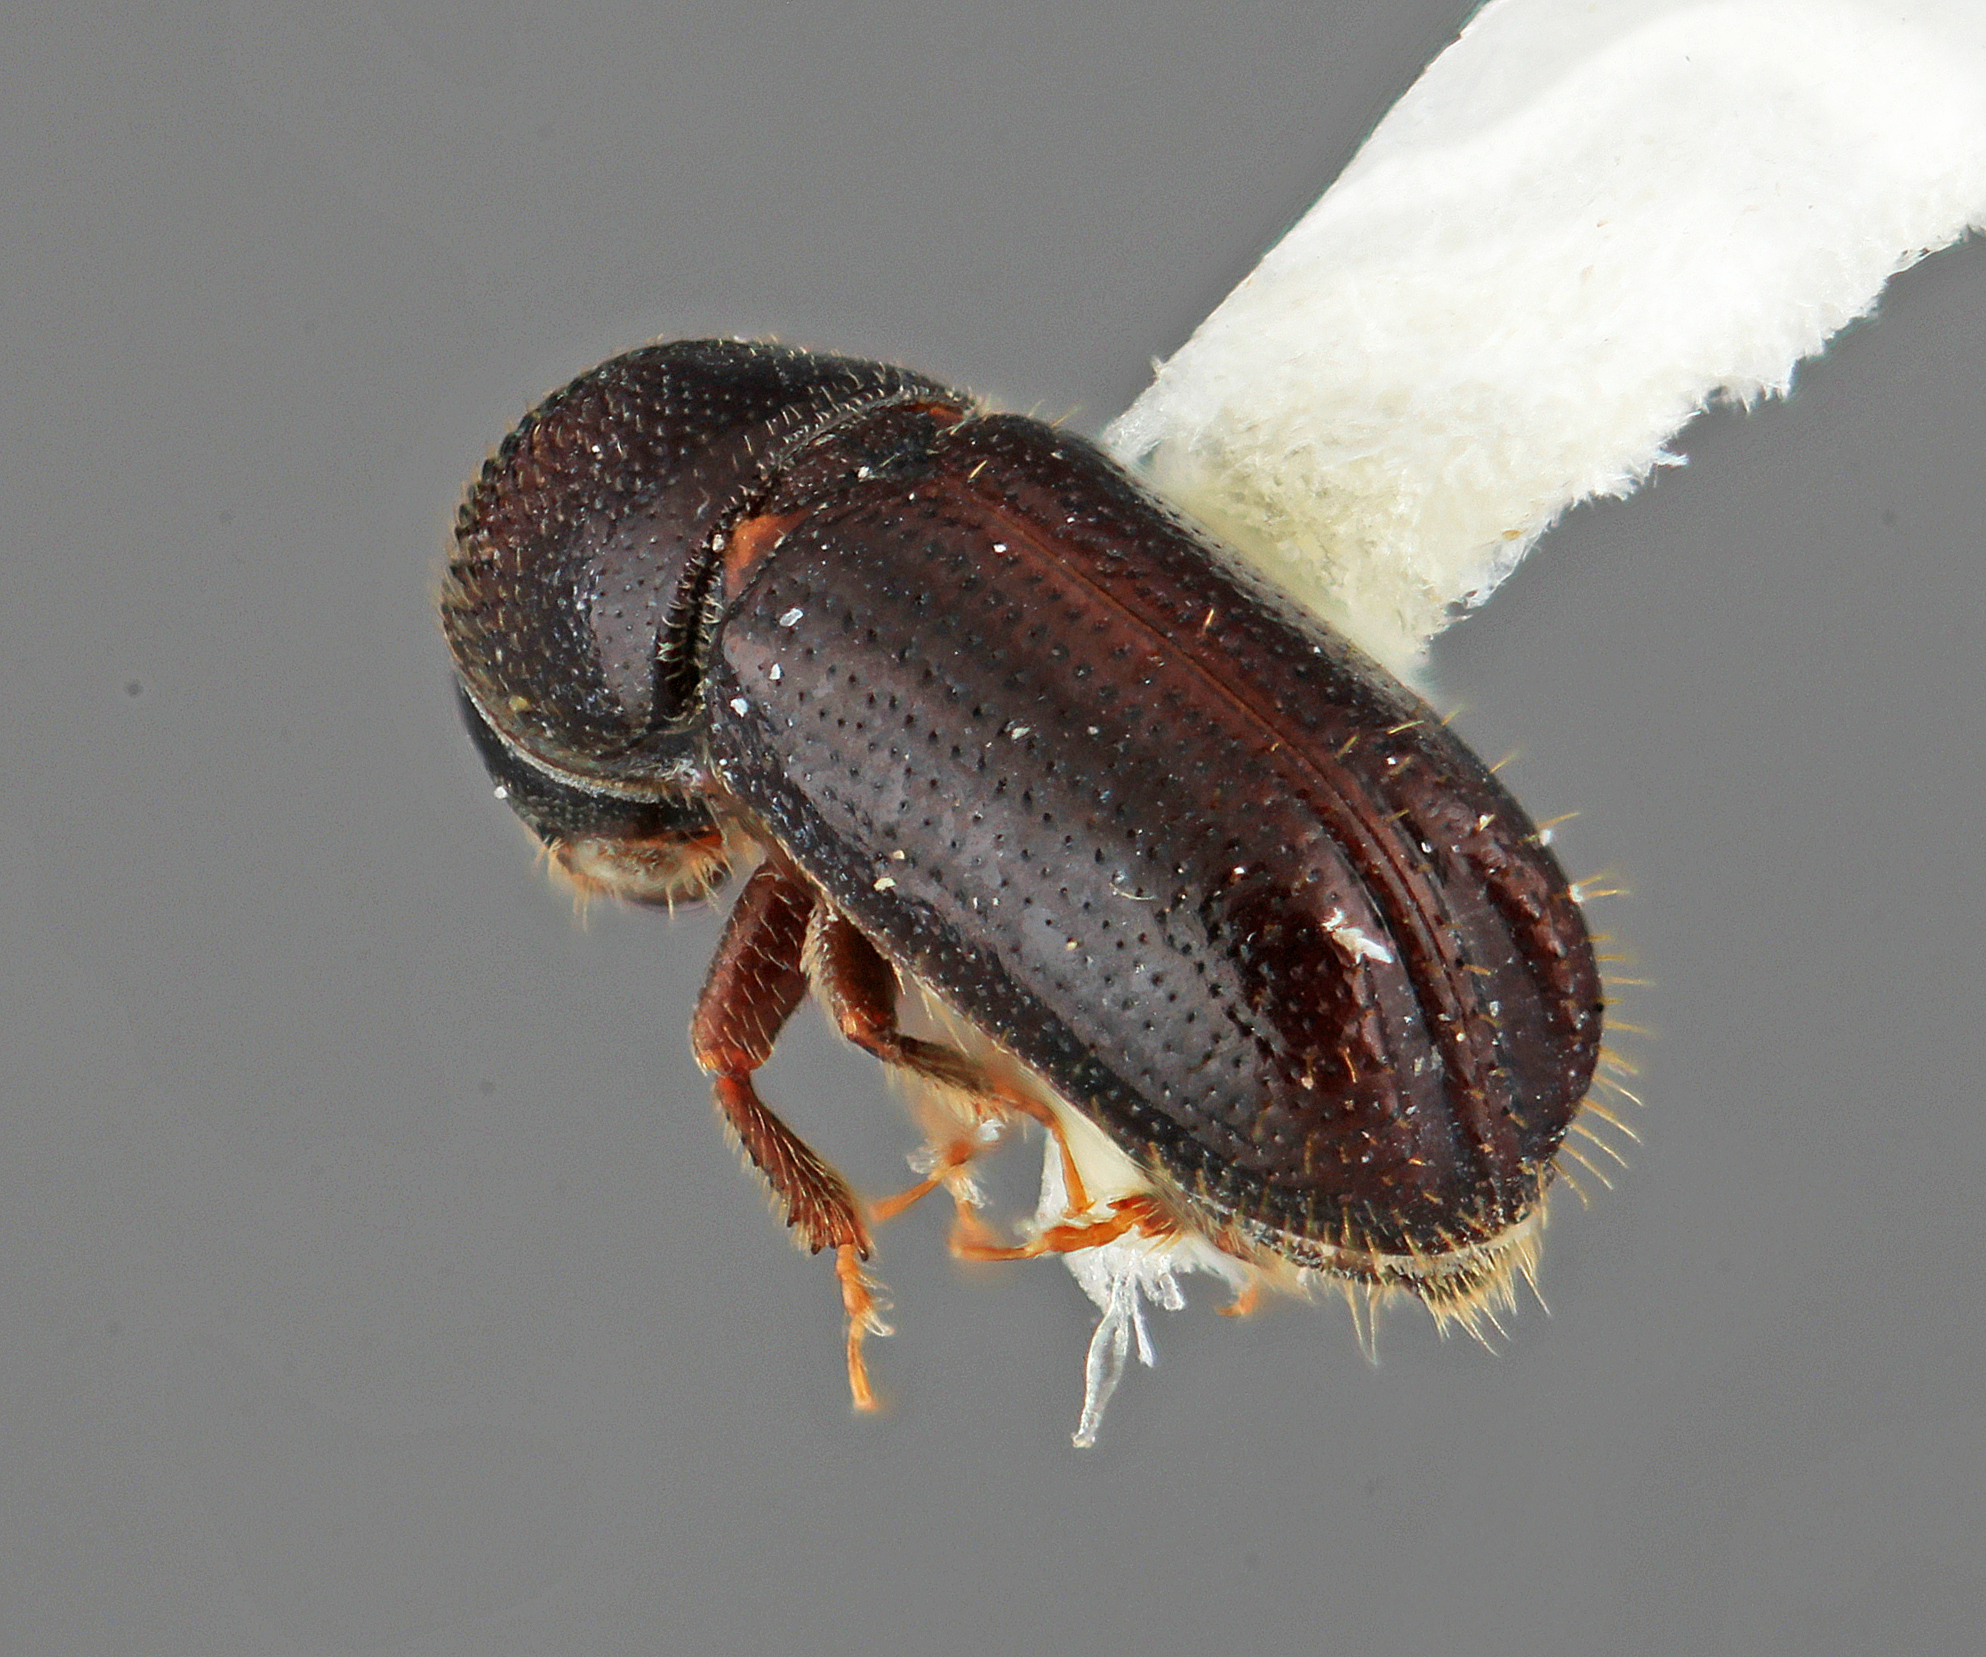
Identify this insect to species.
Pityophthorus retifrons
